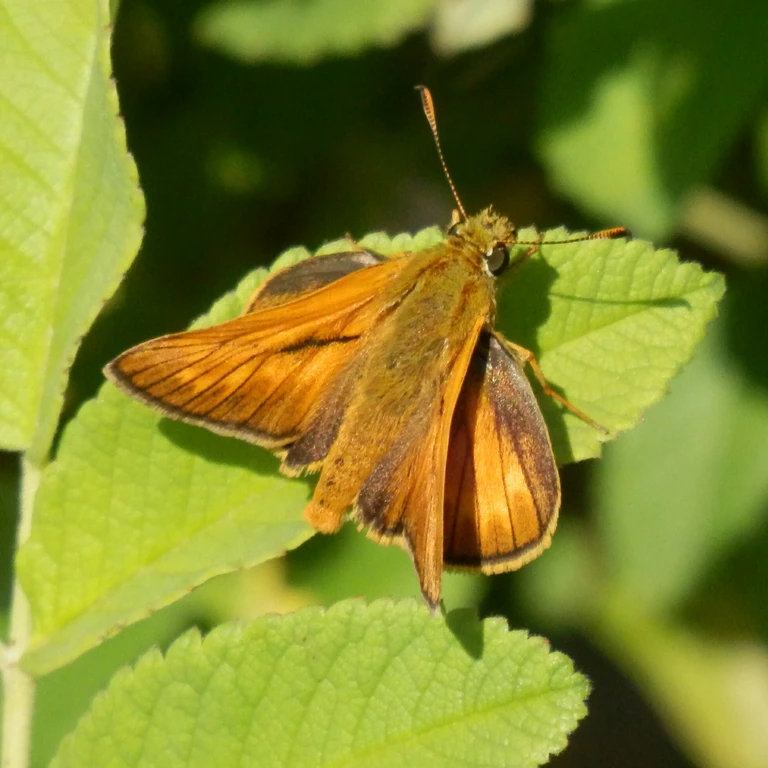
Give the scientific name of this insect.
Ochlodes sylvanus (also Ochlodes venata)
